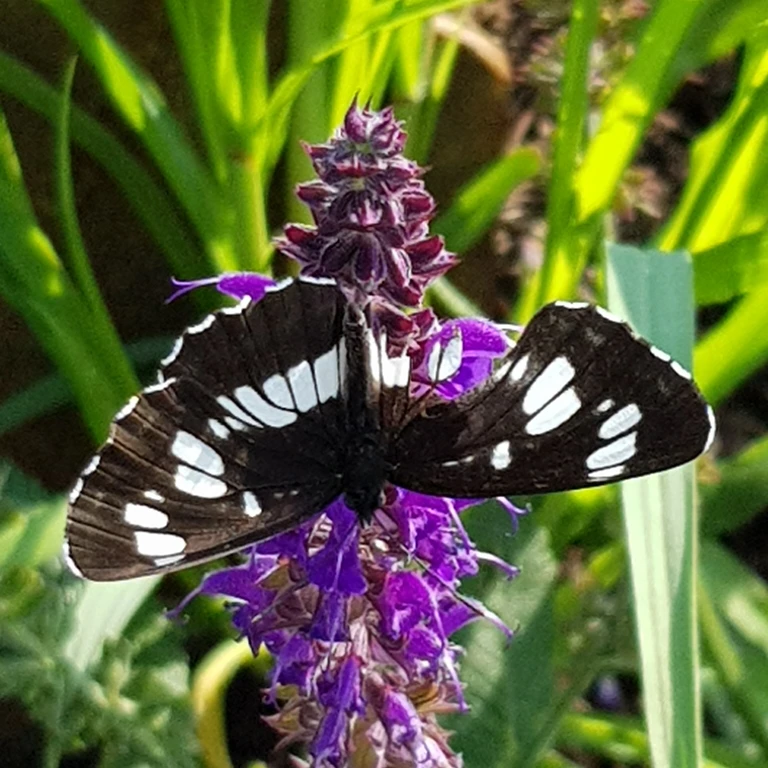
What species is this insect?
Neptis rivularis
